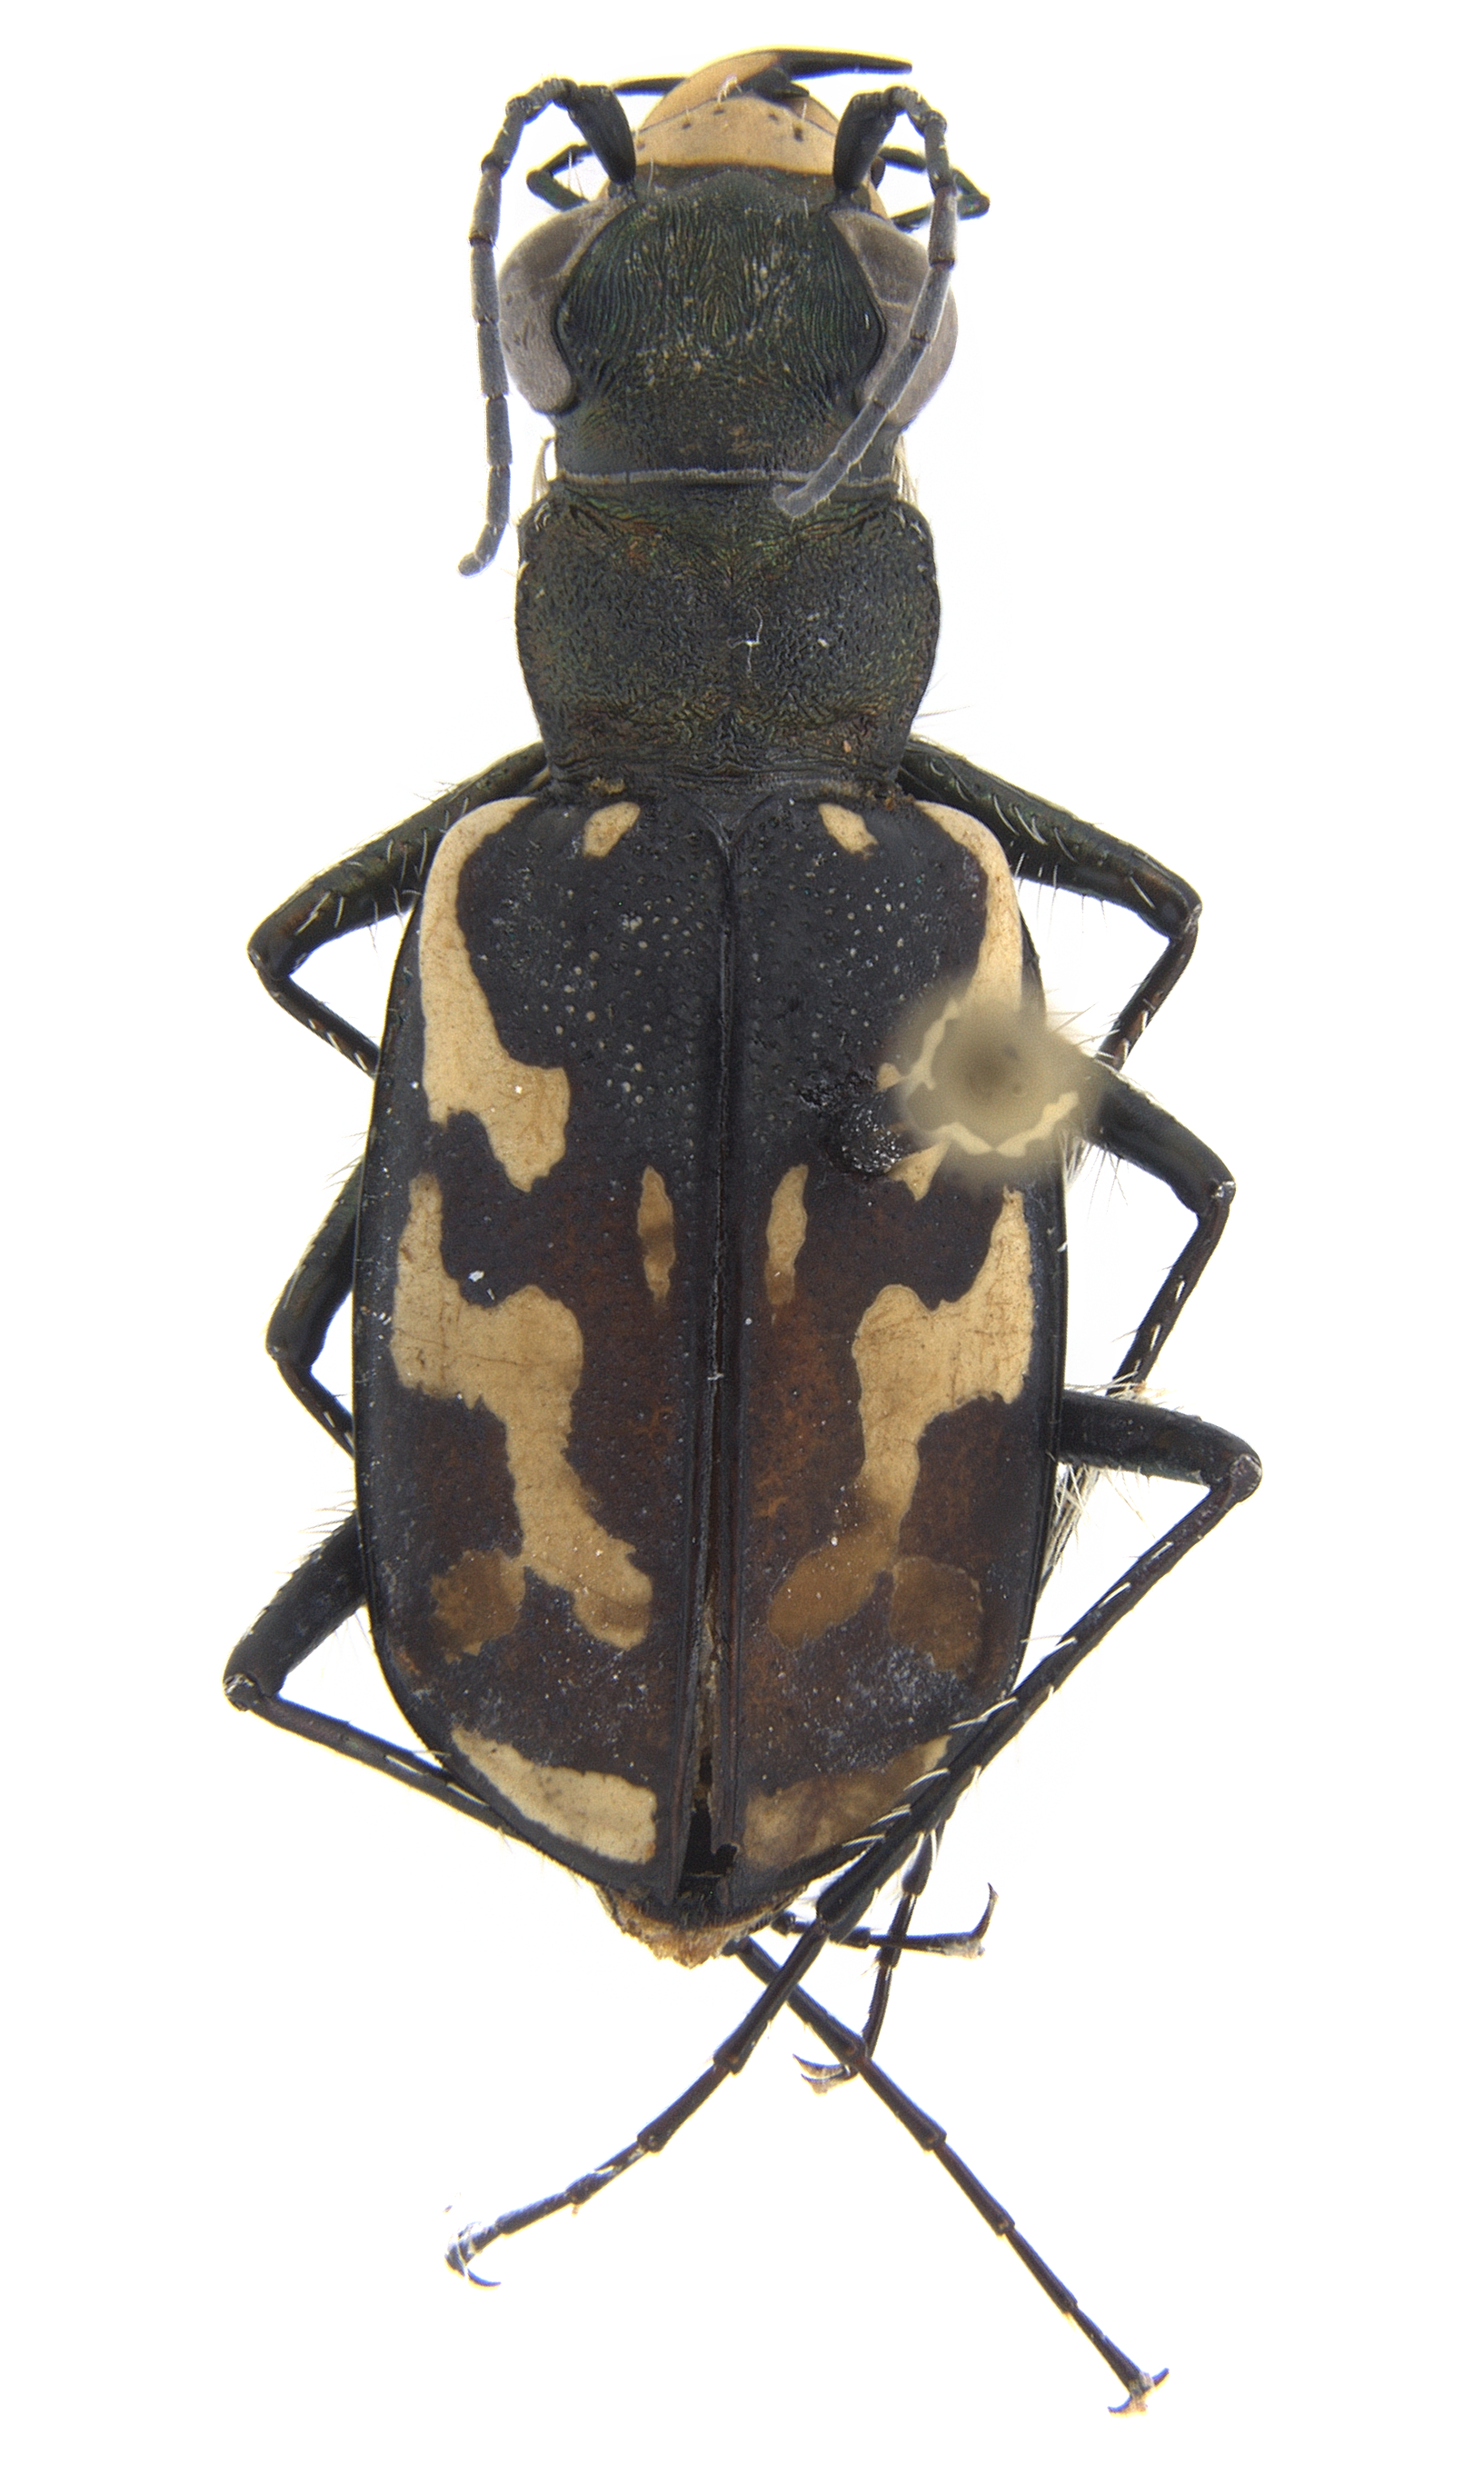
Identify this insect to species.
Ropaloteres luridus
